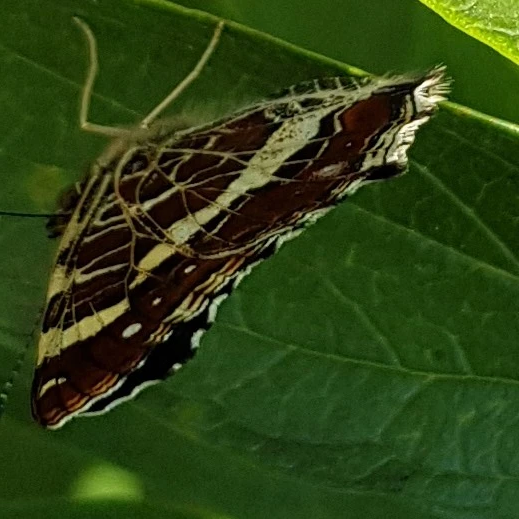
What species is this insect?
Araschnia levana
